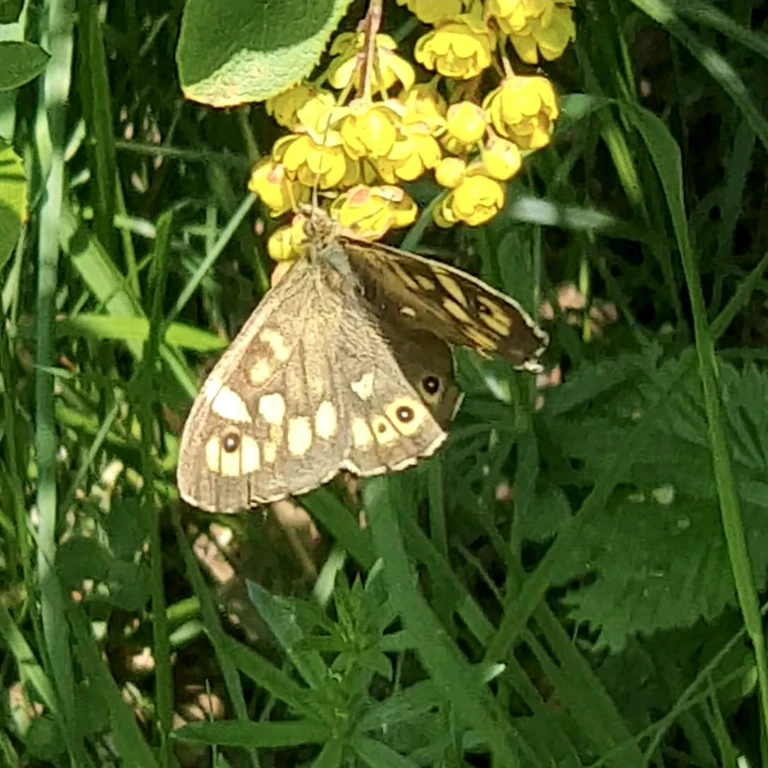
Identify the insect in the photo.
Pararge aegeria
